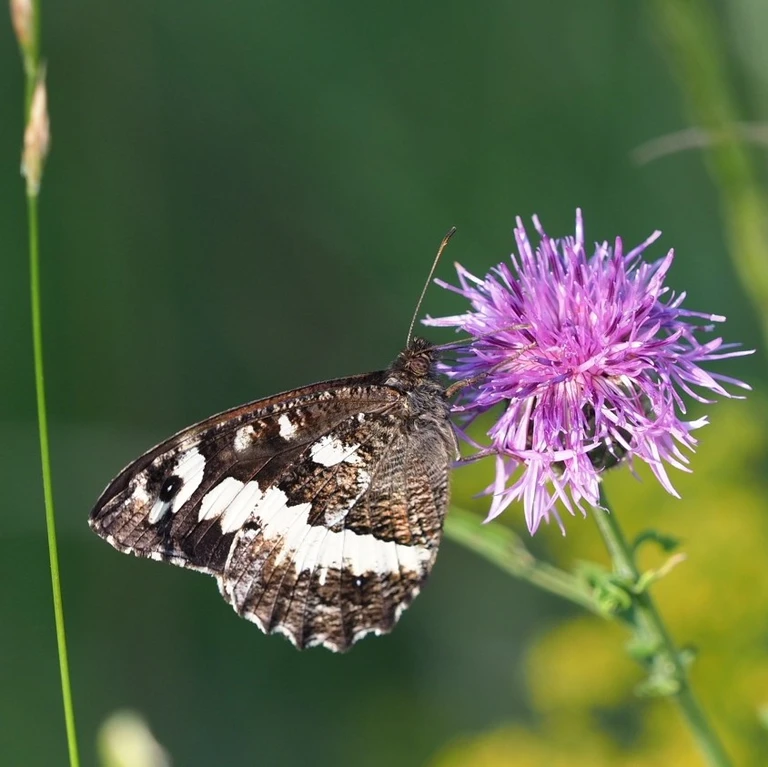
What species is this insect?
Brintesia circe
